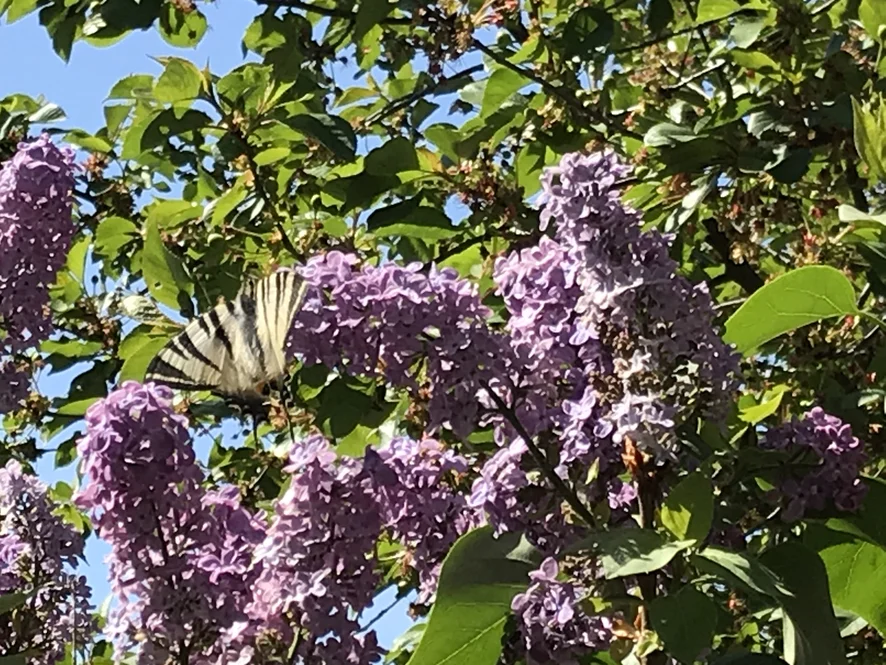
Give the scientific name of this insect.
Iphiclides podalirius
